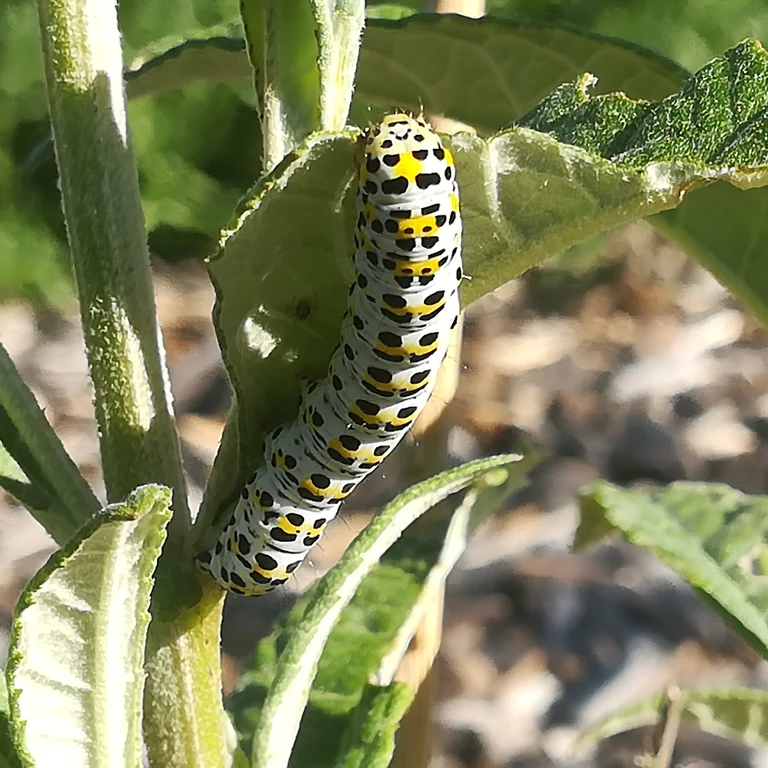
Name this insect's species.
Papilio machaon
